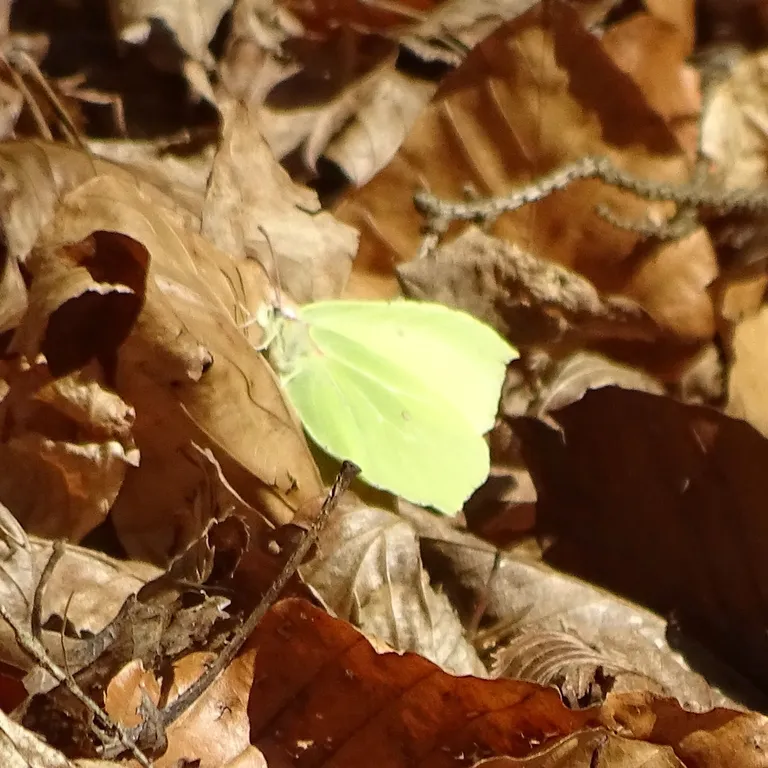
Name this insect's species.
Gonepteryx rhamni
